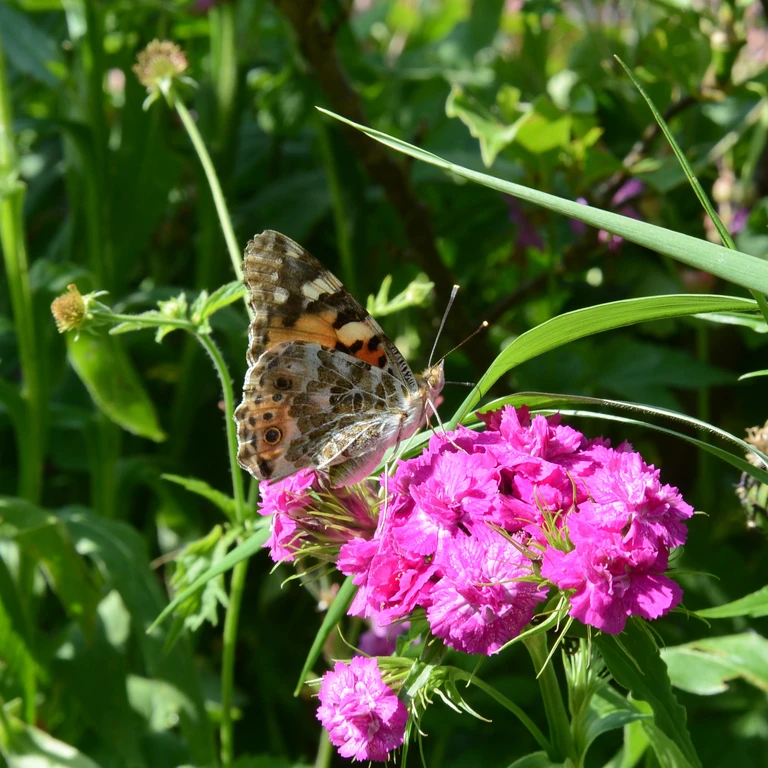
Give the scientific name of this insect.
Vanessa cardui
